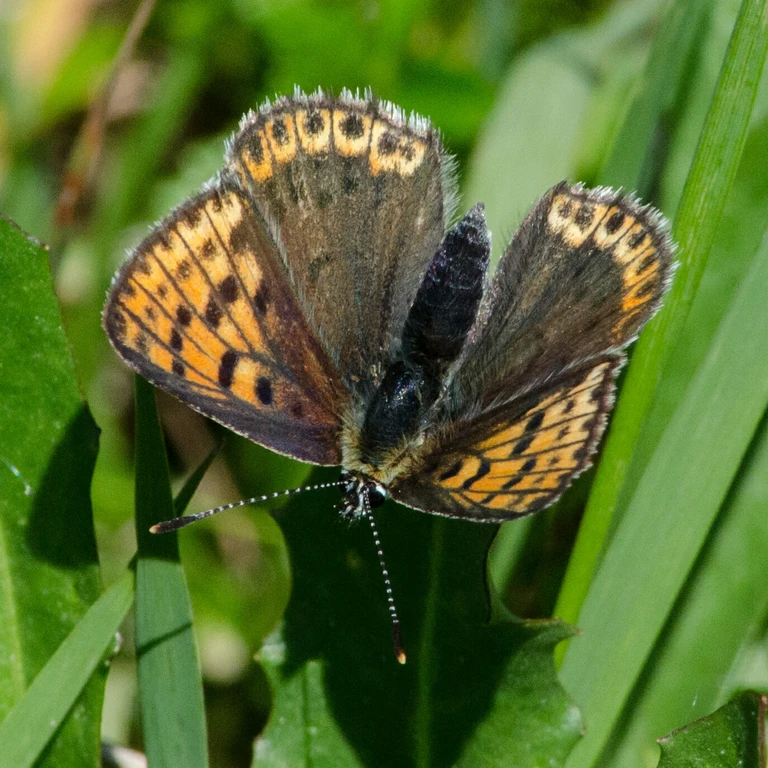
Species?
Lycaena tityrus (also Loweia tityrus)
